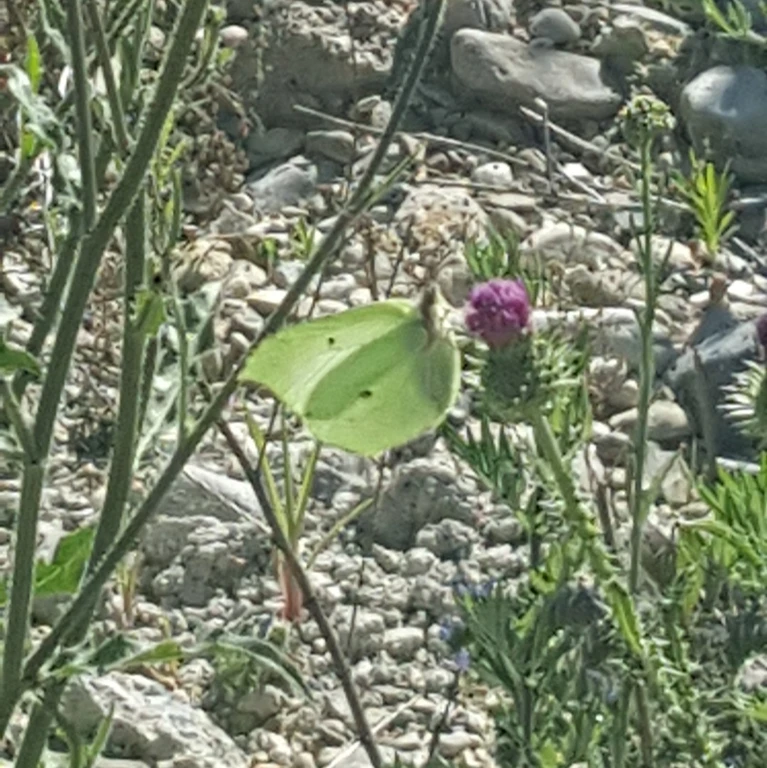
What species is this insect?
Gonepteryx rhamni
